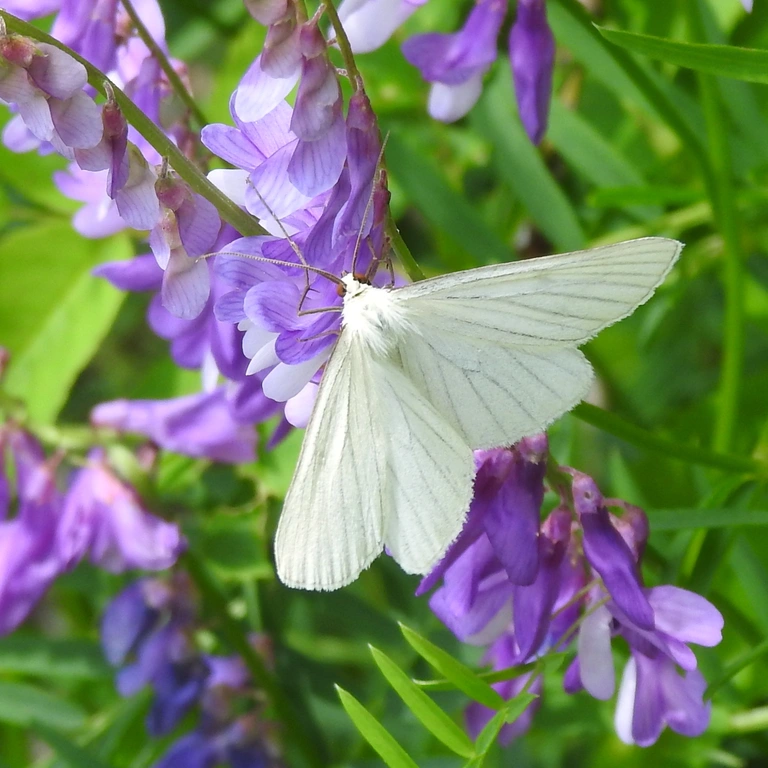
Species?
Siona lineata
